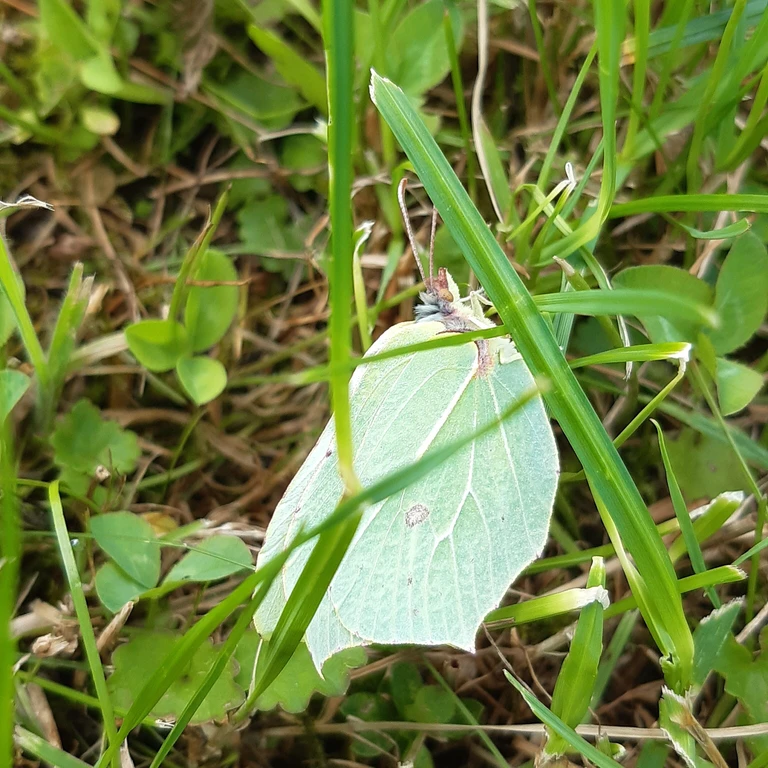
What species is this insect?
Gonepteryx rhamni
